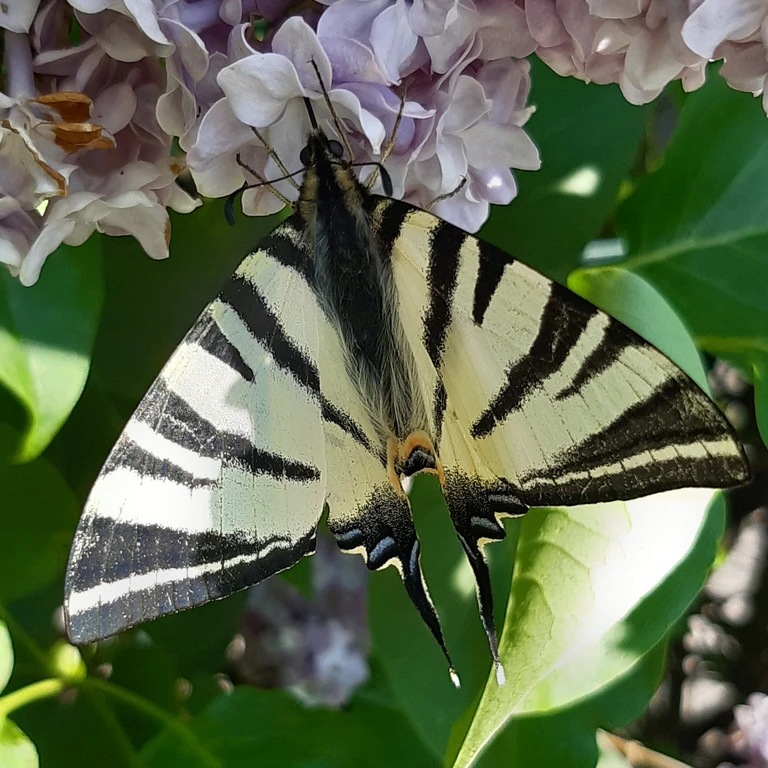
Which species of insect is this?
Iphiclides podalirius
